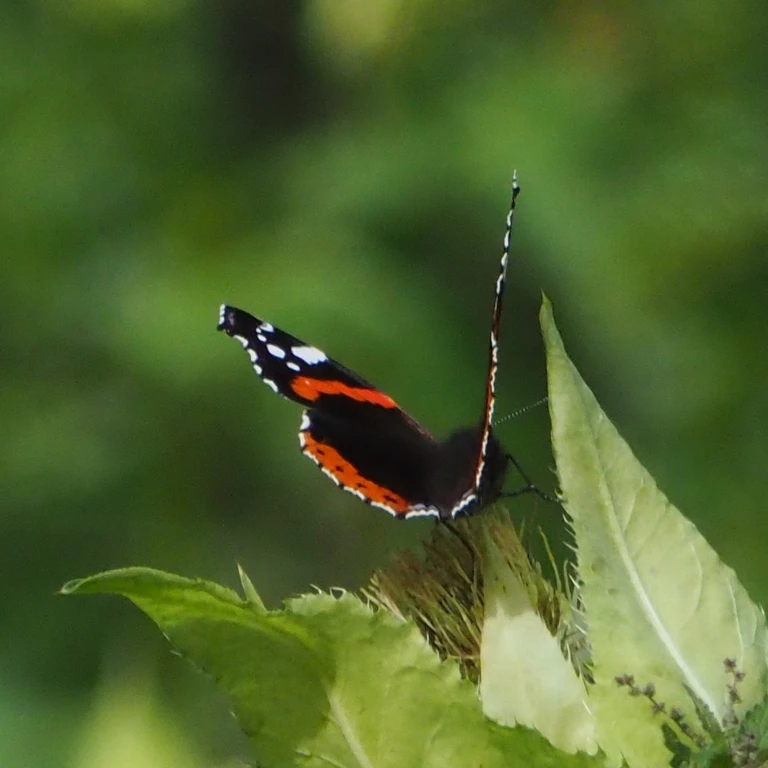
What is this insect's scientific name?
Vanessa atalanta
